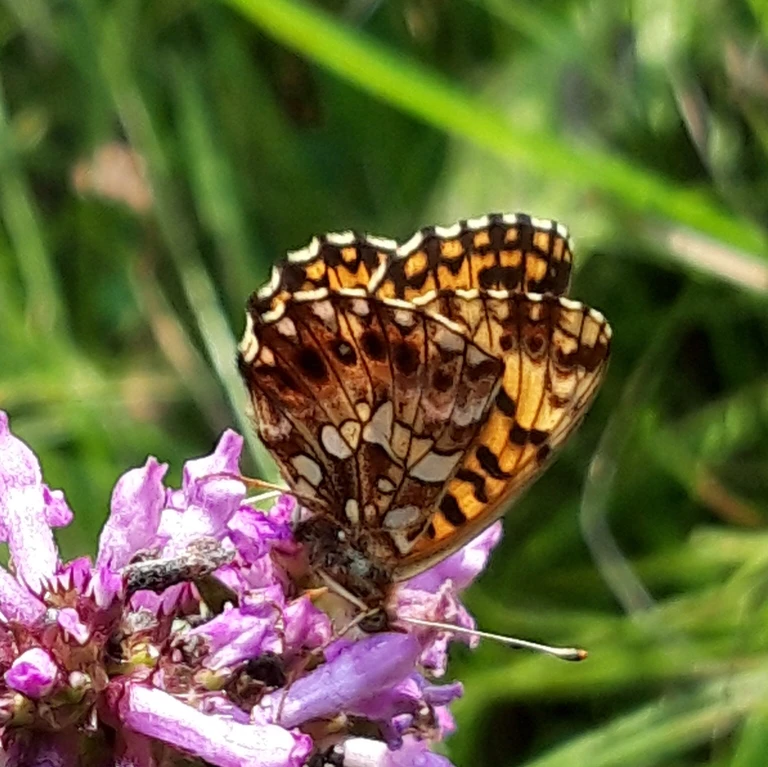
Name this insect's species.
Boloria dia
